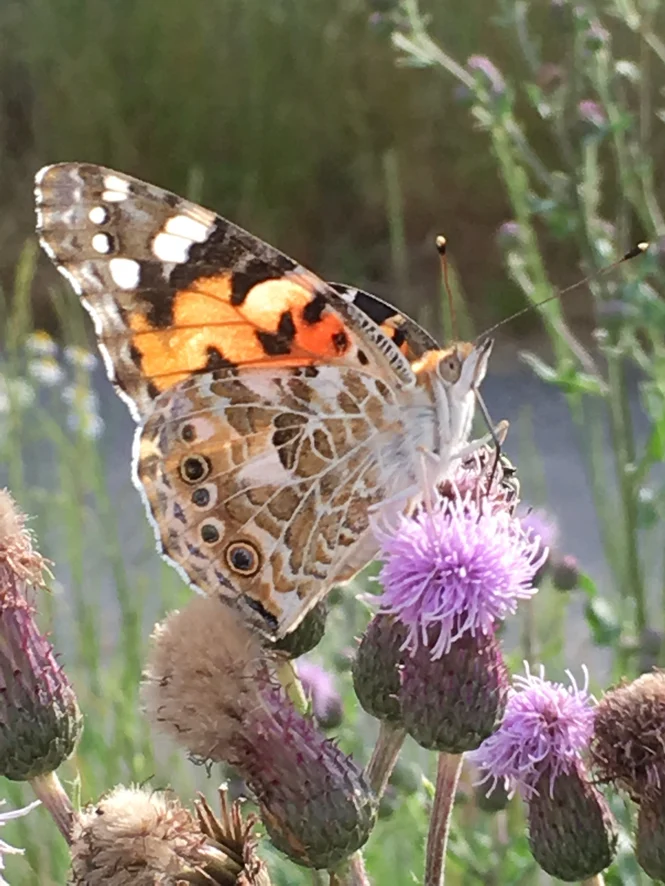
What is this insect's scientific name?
Vanessa cardui
